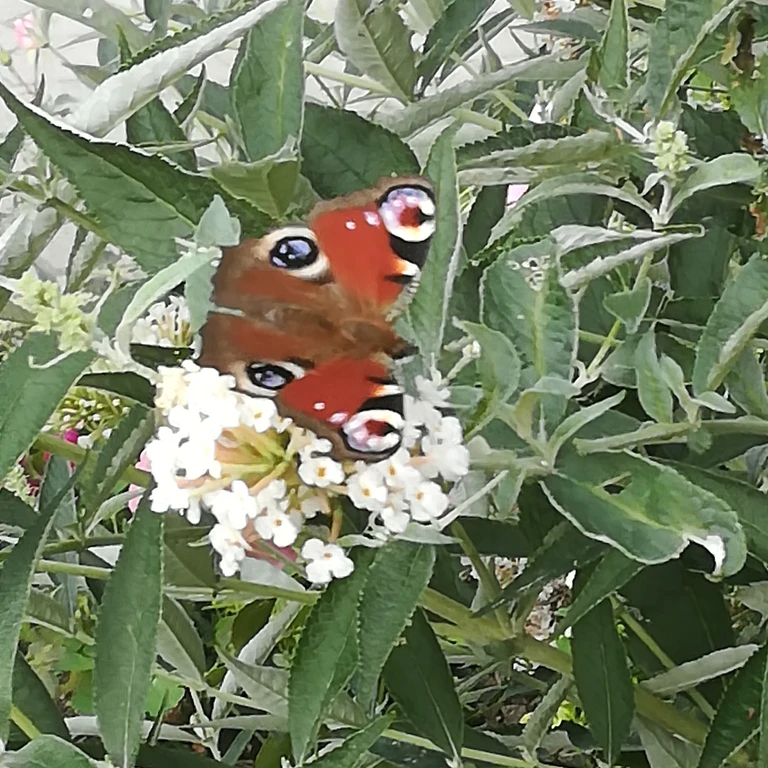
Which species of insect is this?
Aglais io
